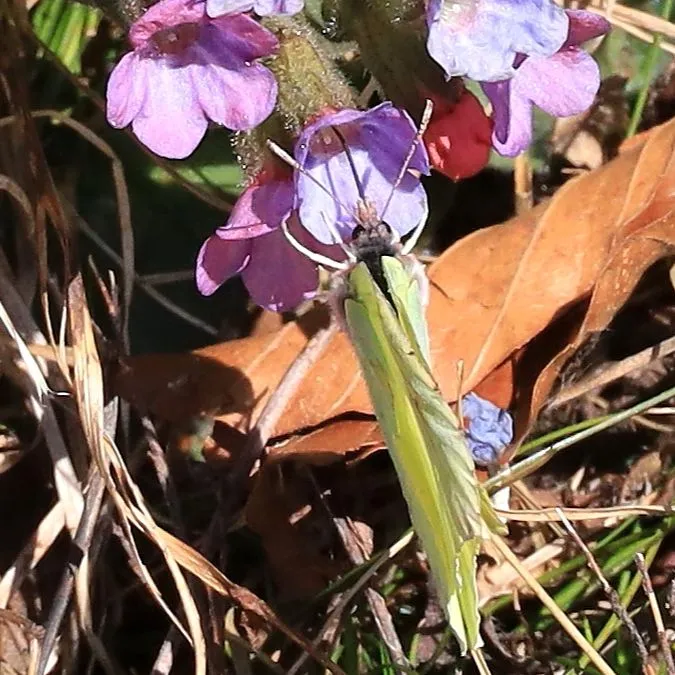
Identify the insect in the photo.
Gonepteryx rhamni
